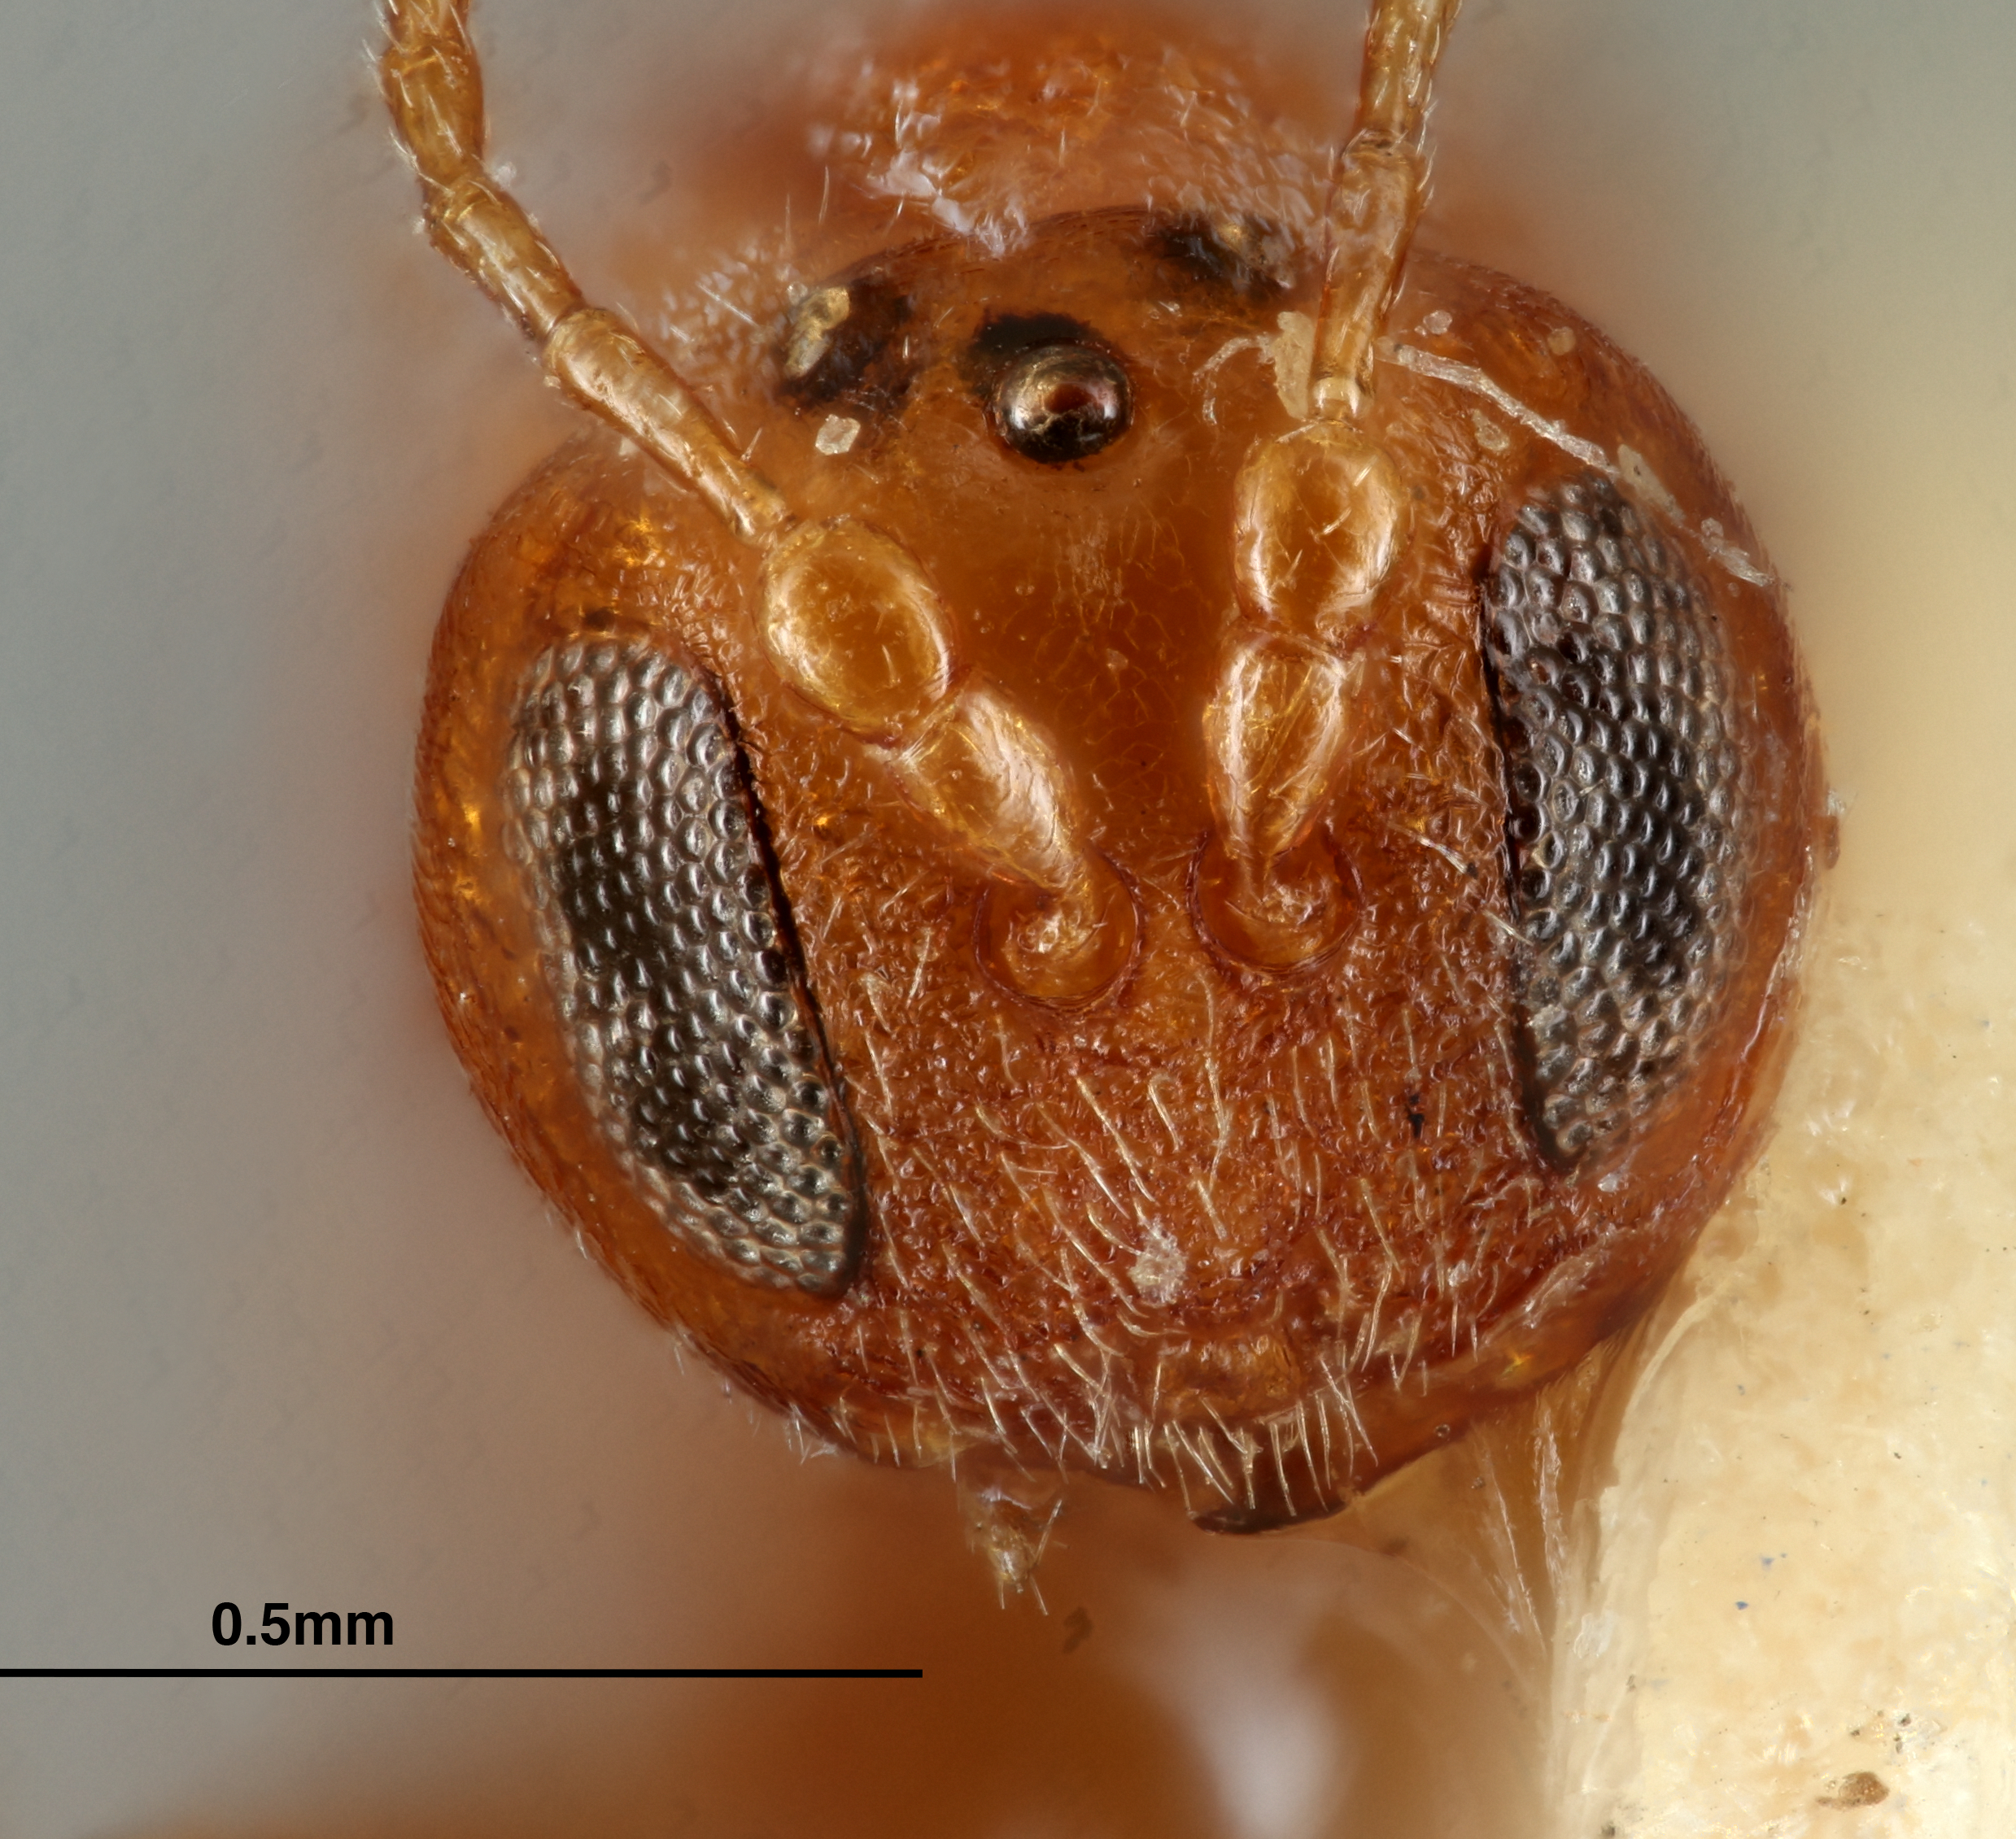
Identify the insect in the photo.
Bassettia pallida
